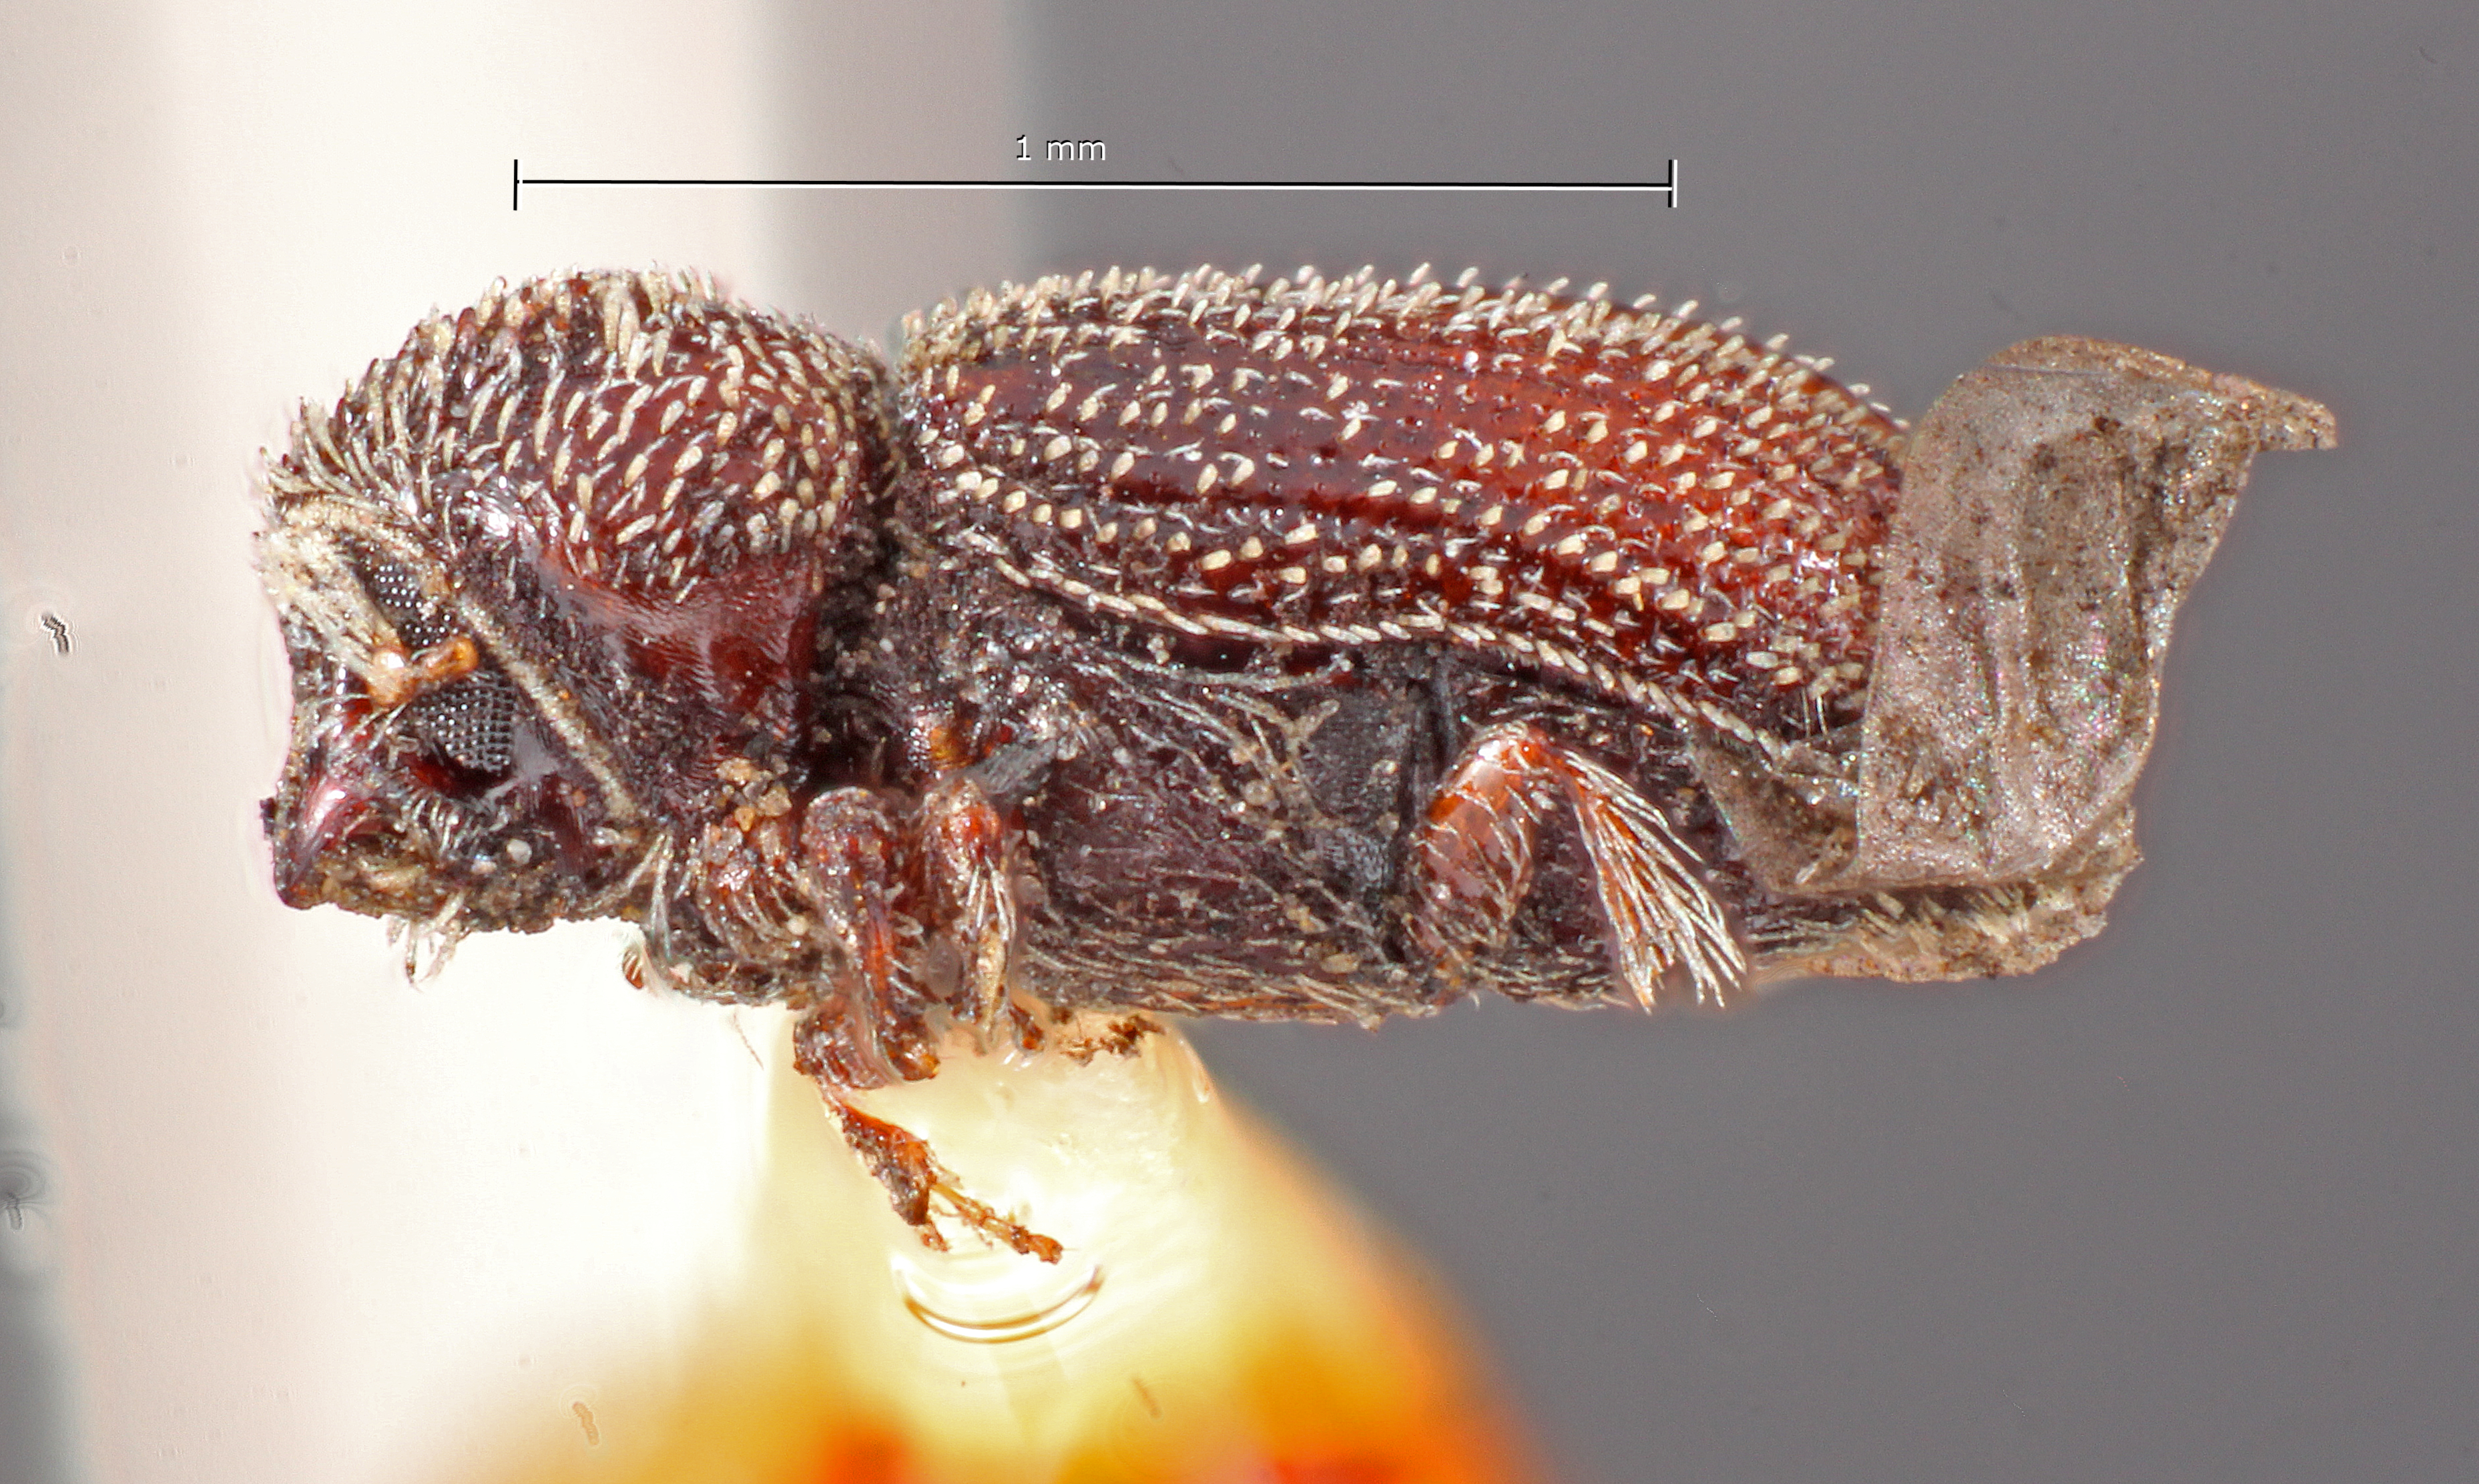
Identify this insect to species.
Pseudothysanoes barberi
